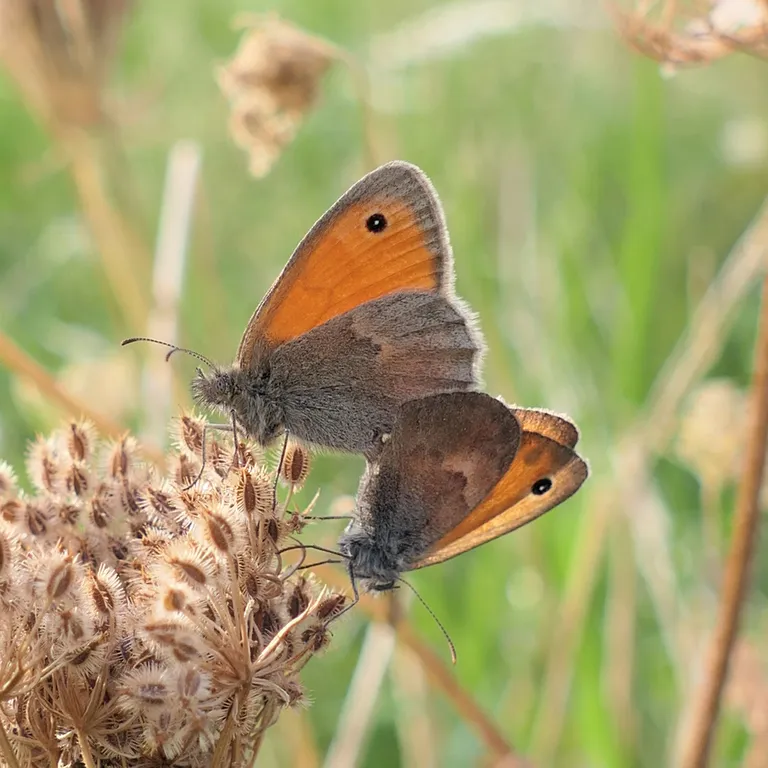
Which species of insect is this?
Coenonympha pamphilus
